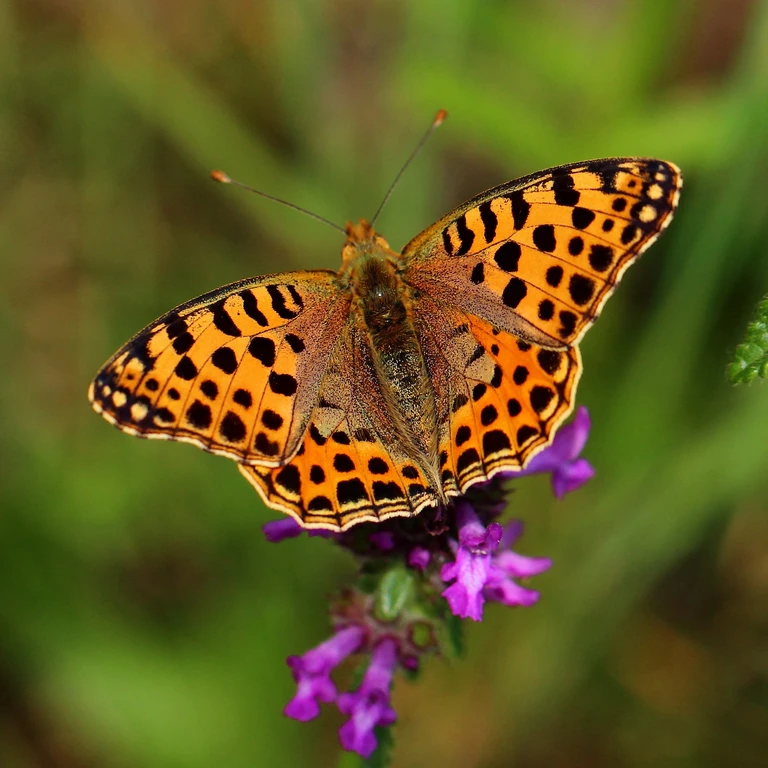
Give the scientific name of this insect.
Issoria lathonia
